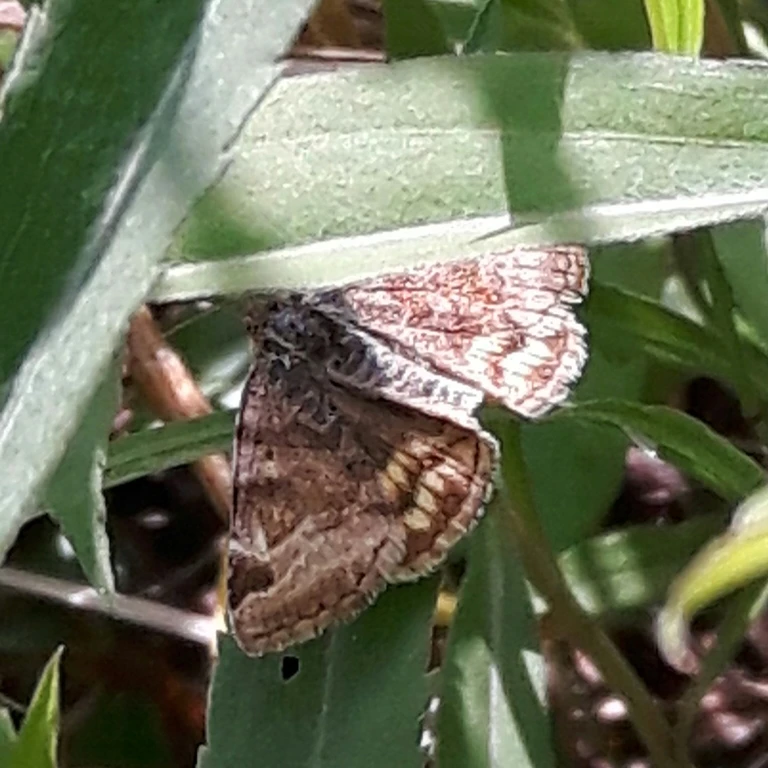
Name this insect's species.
Euclidia glyphica
